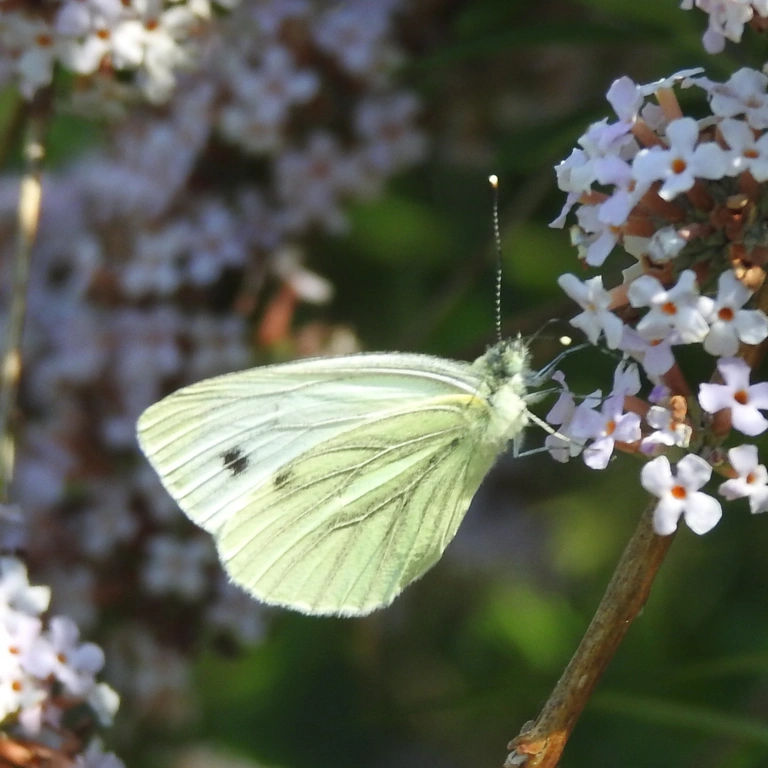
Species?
Pieris napi
